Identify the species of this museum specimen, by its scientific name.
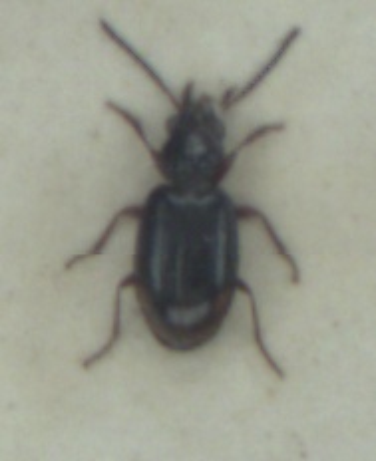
Bembidion doris
